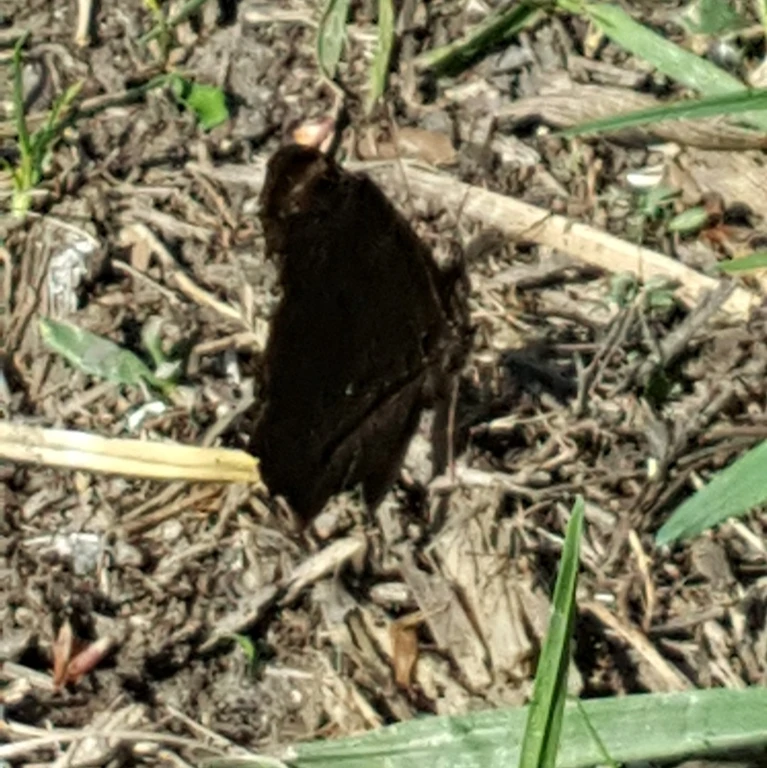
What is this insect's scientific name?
Aglais io
